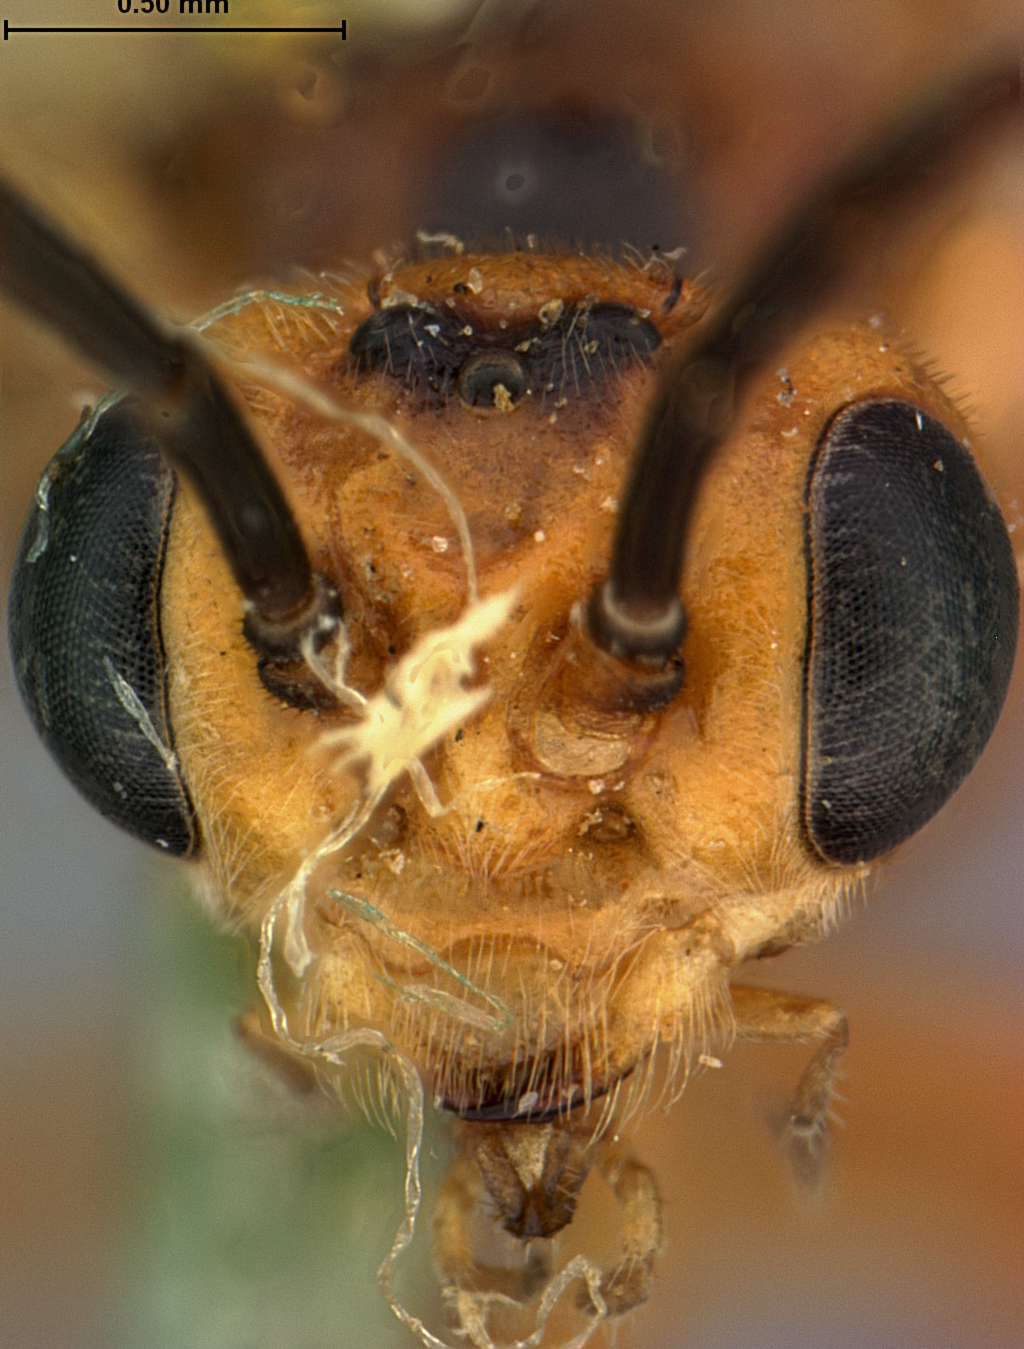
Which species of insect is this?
Cryptocampus macgillivrayi
